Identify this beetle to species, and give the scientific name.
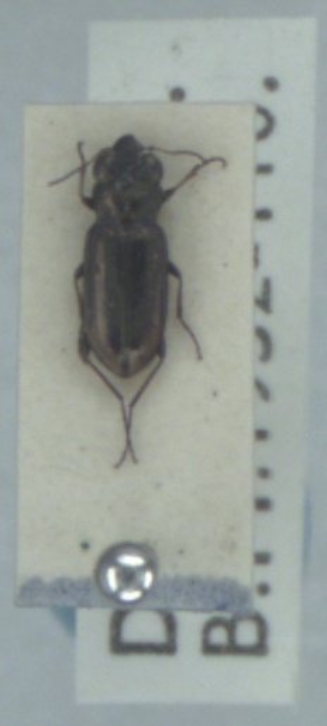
Notiophilus substriatus
